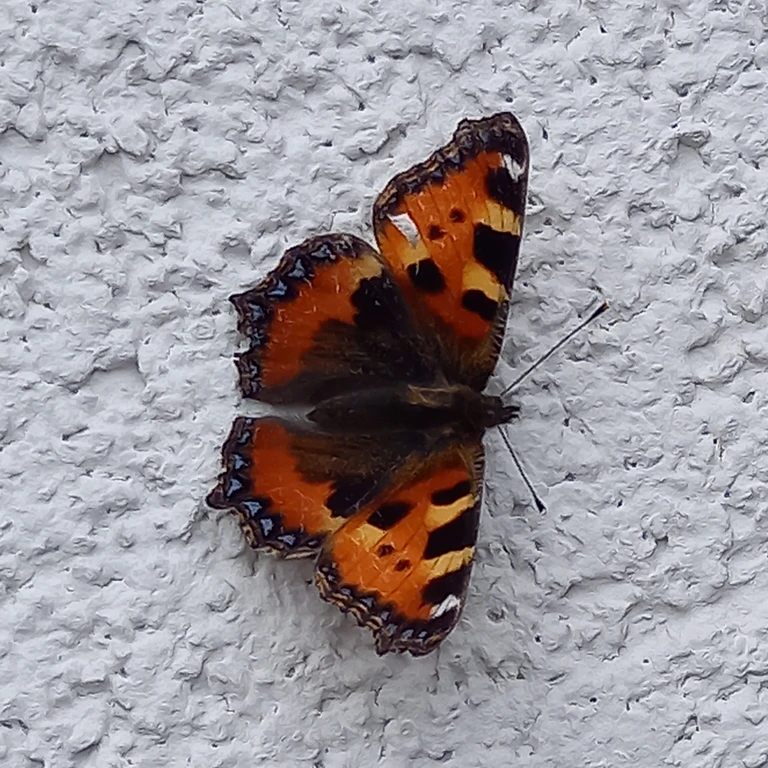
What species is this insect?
Aglais urticae
